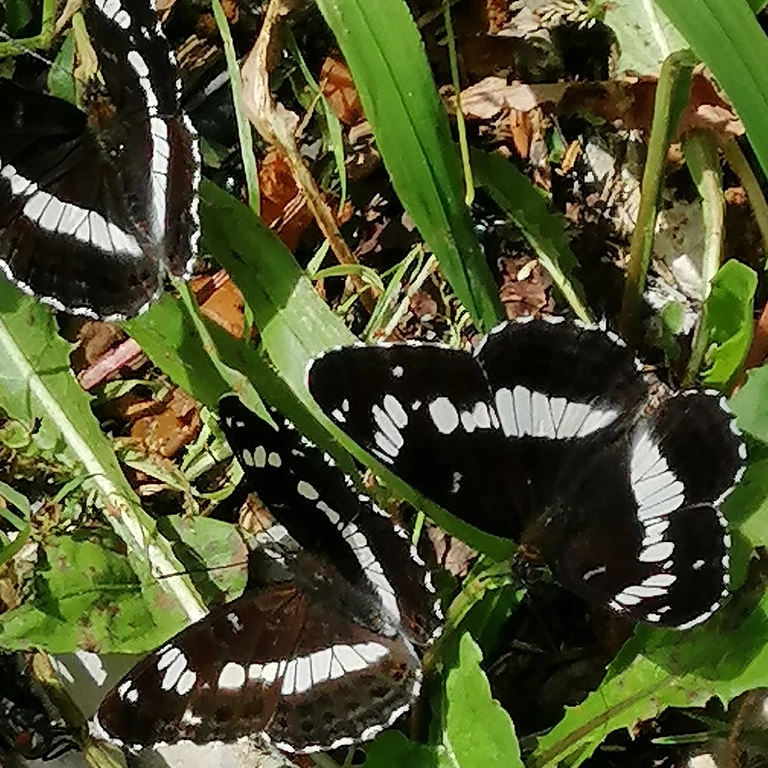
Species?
Limenitis camilla (also Ladoga camilla)
